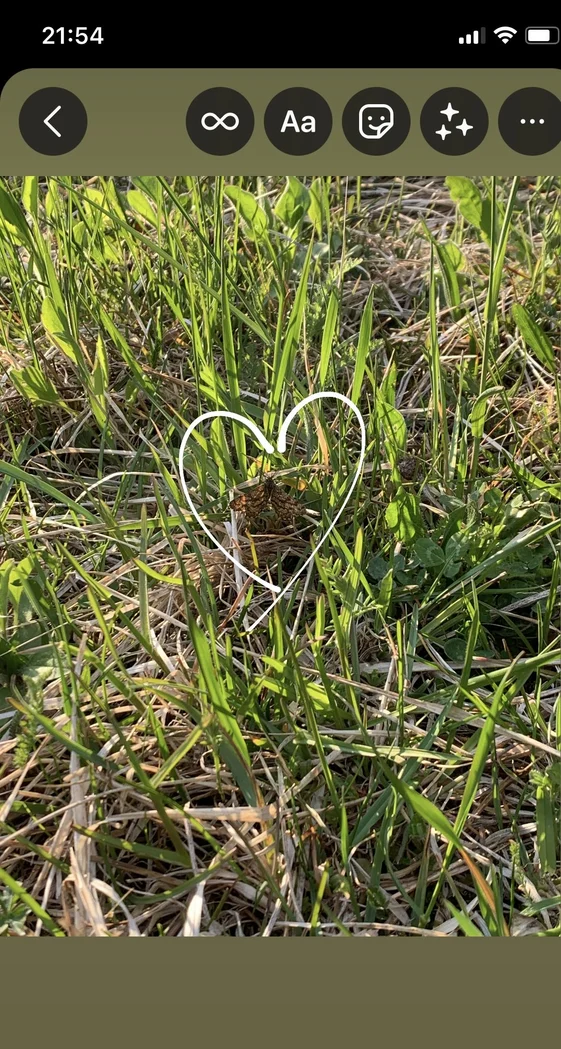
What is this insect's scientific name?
Ematurga atomaria
